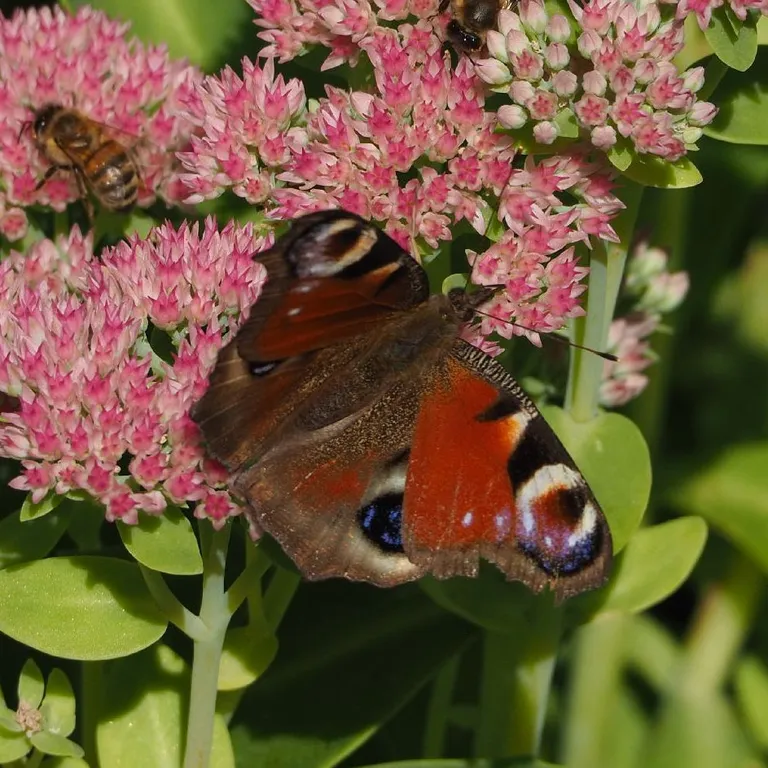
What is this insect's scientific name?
Aglais io
